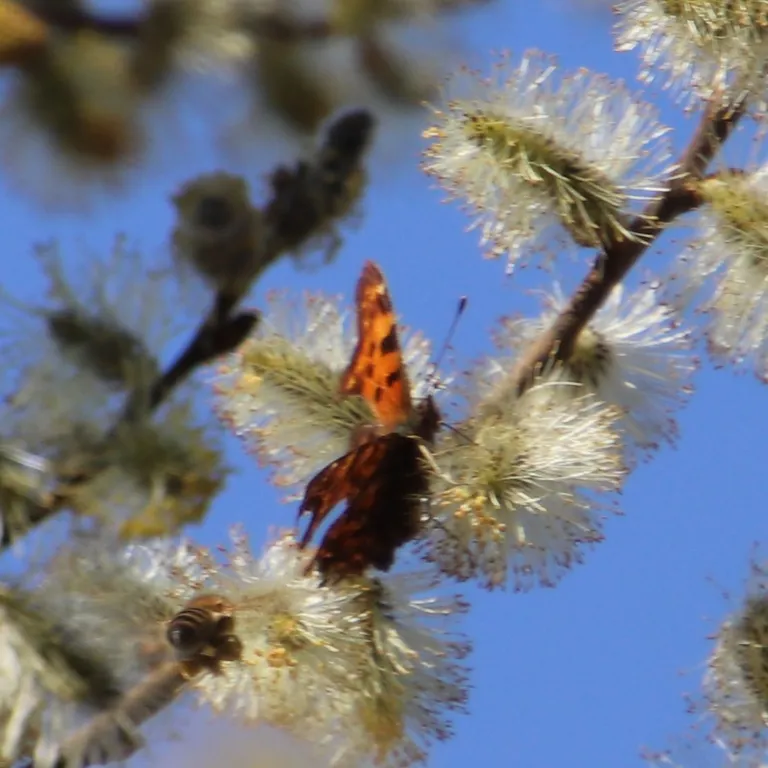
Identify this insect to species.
Polygonia c-album
